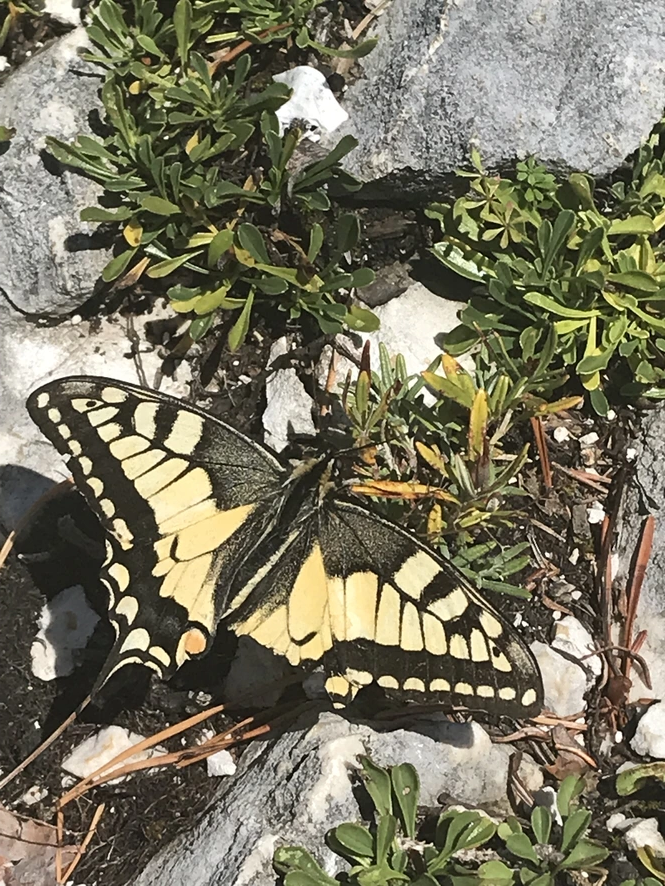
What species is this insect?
Papilio machaon
